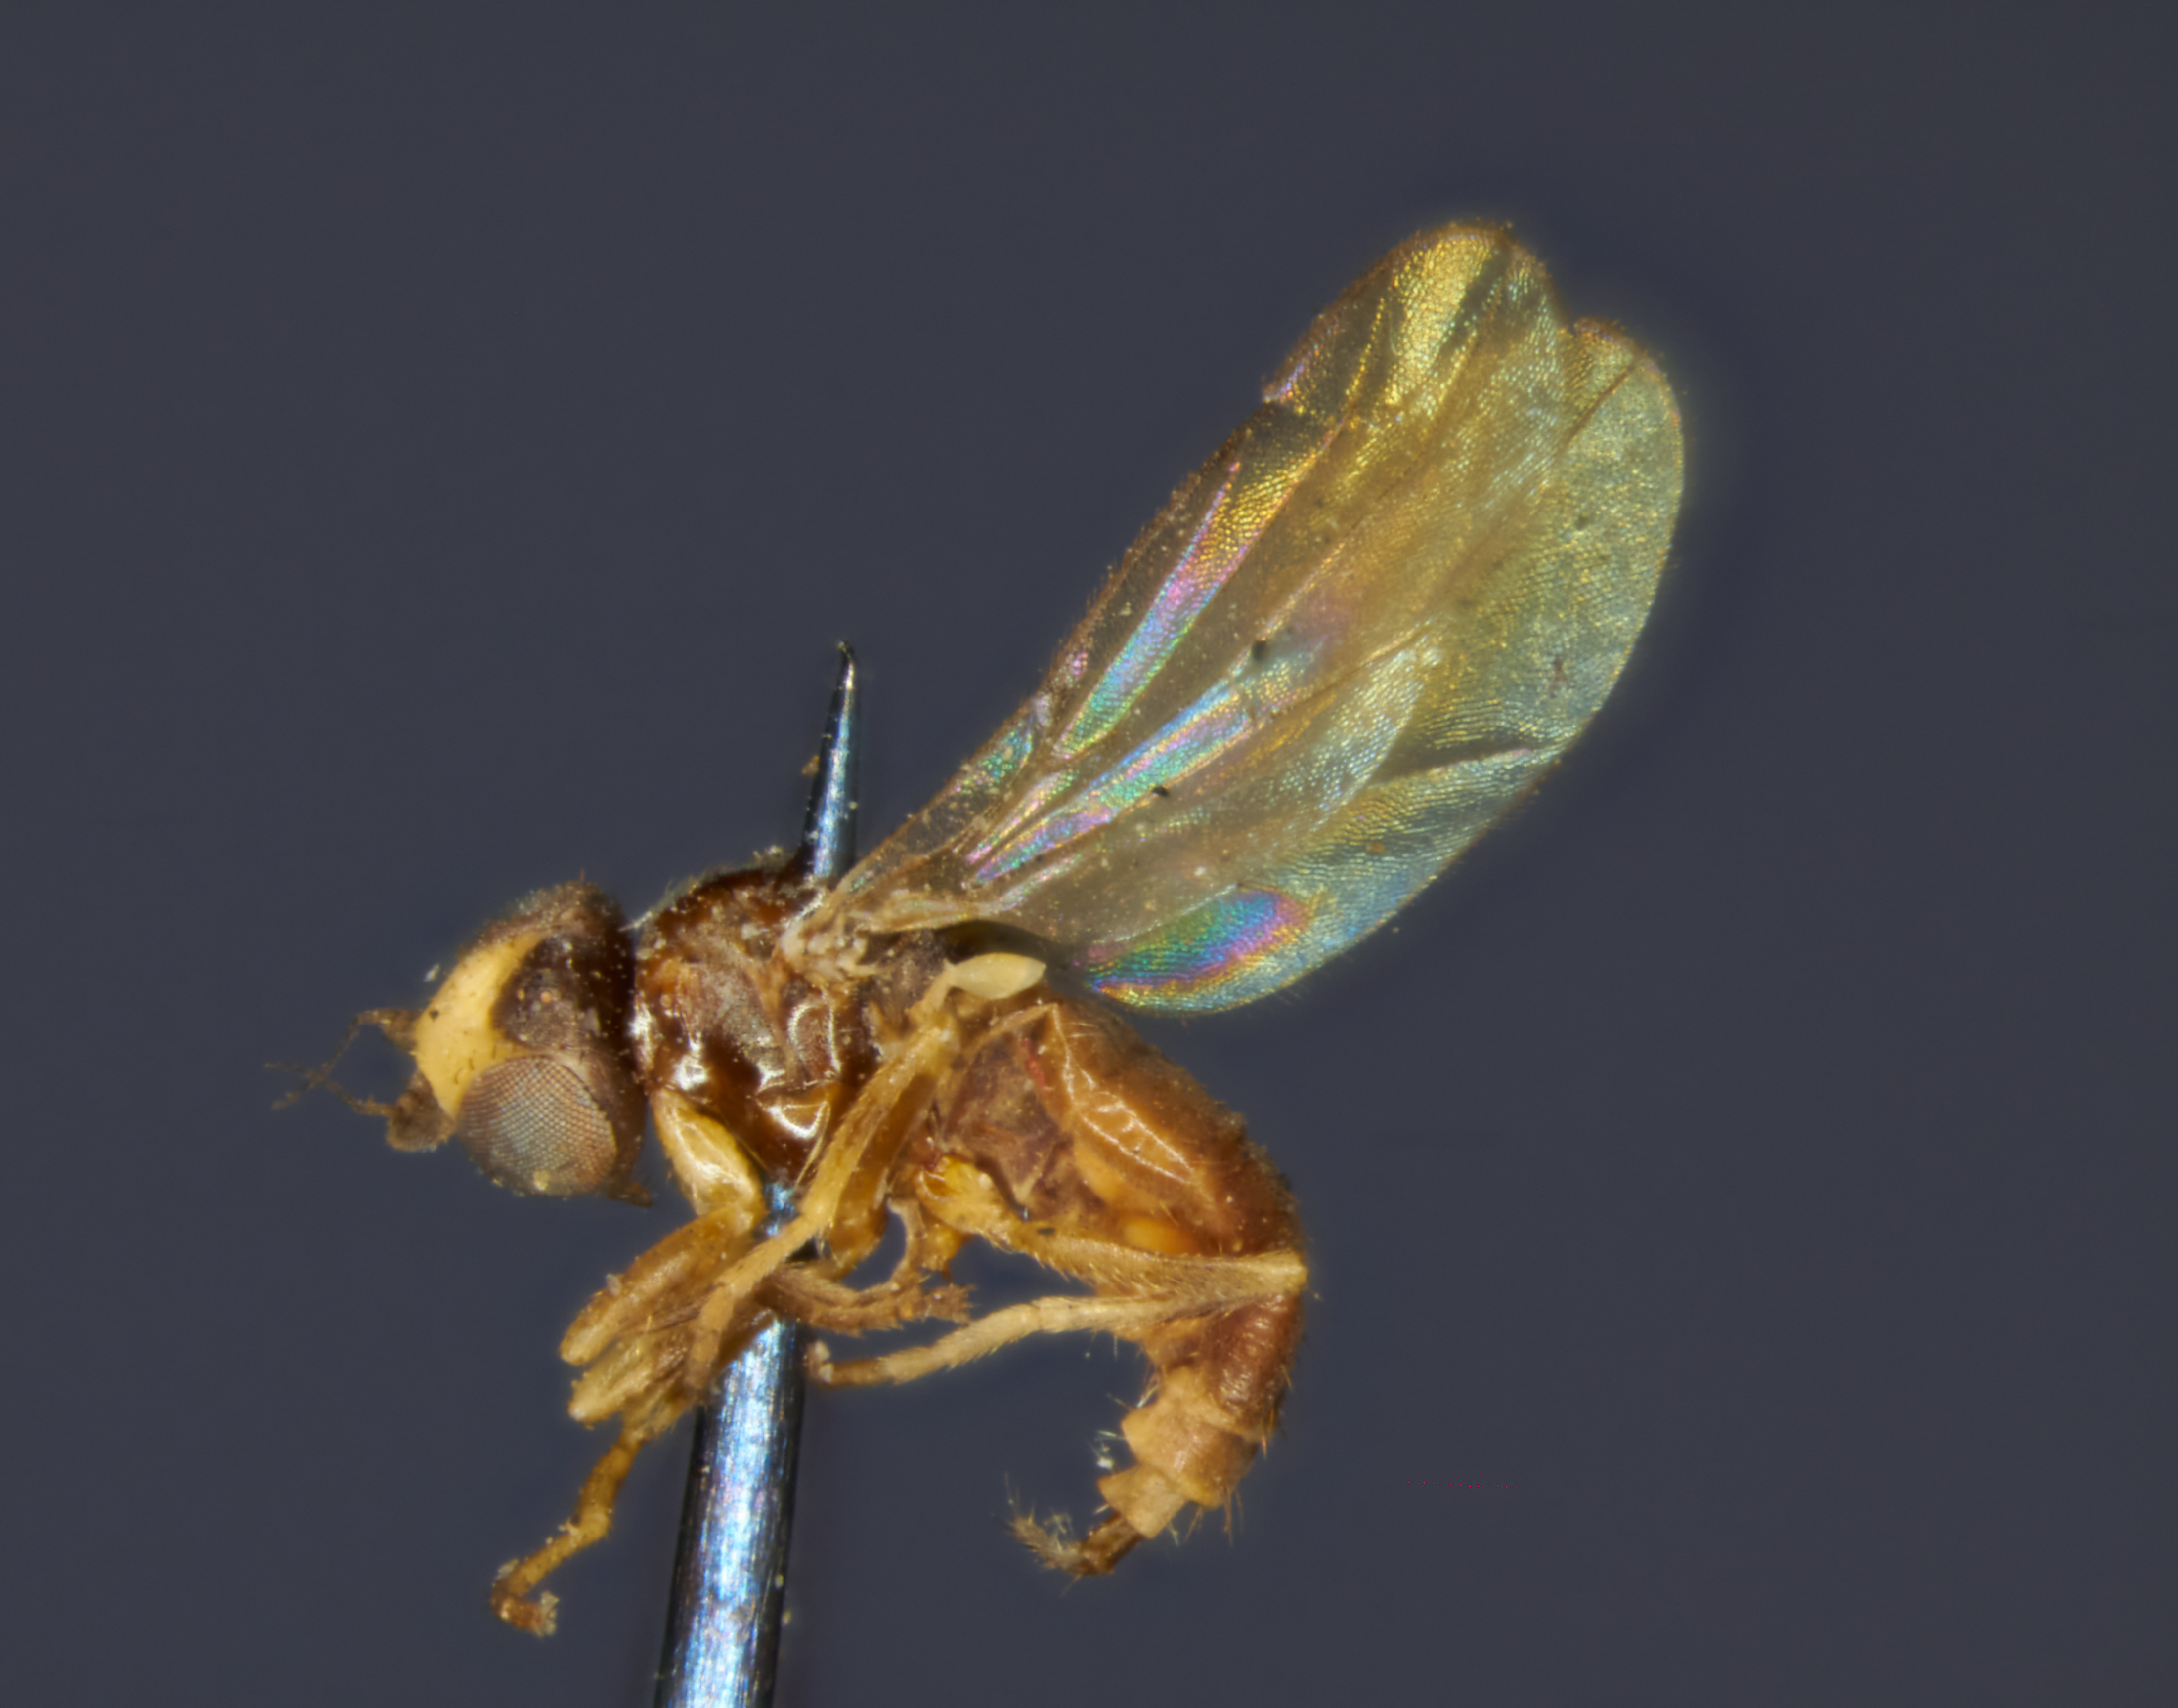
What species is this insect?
Oscinella incerta
